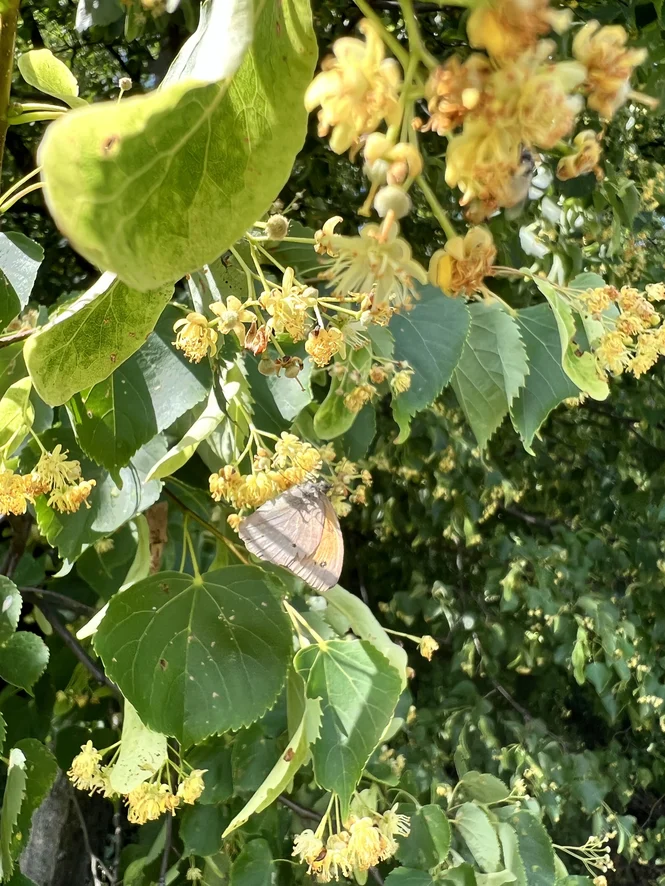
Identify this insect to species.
Maniola jurtina
